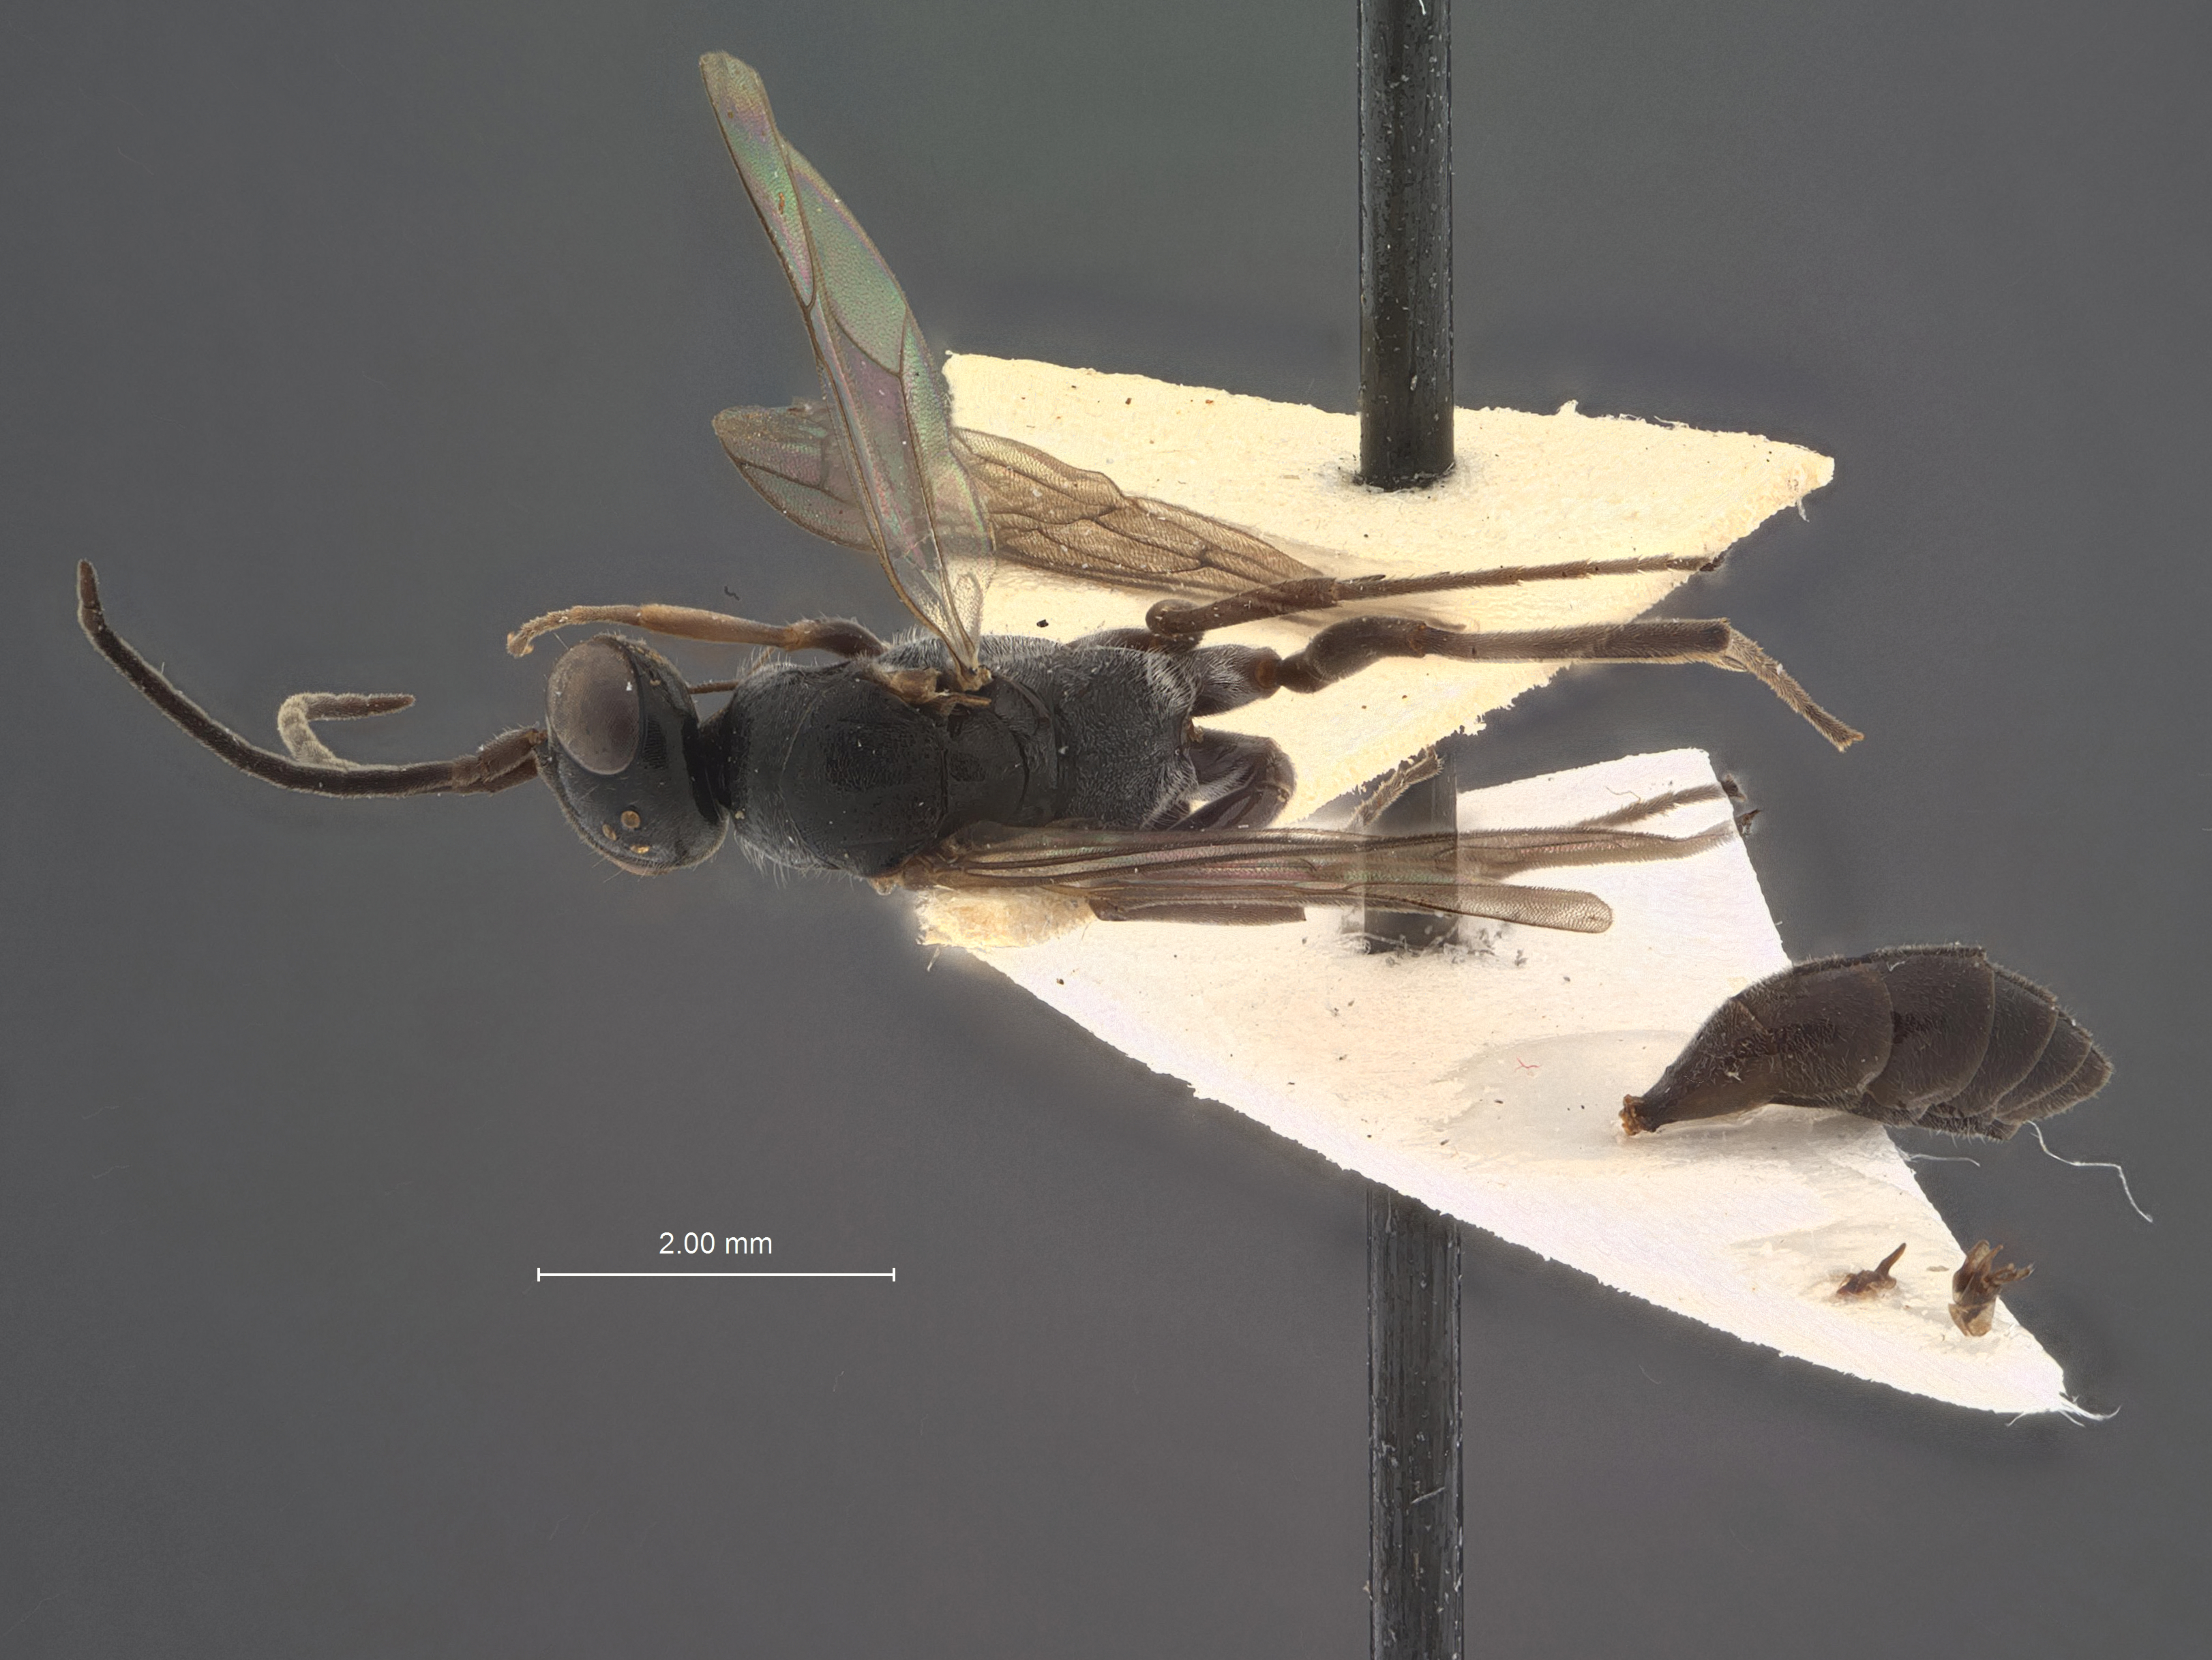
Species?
Taiwagenia taiwana
